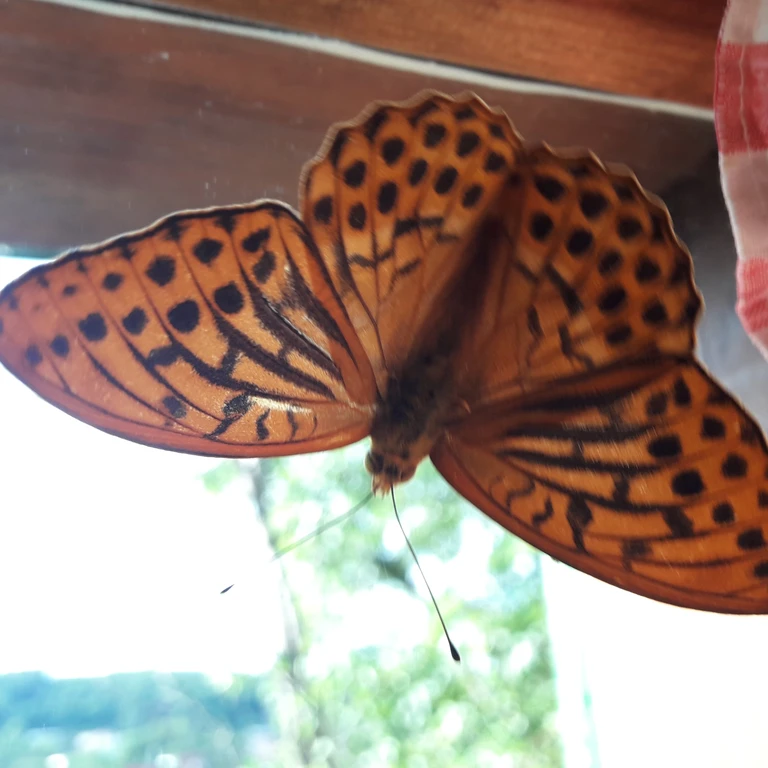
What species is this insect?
Argynnis paphia
